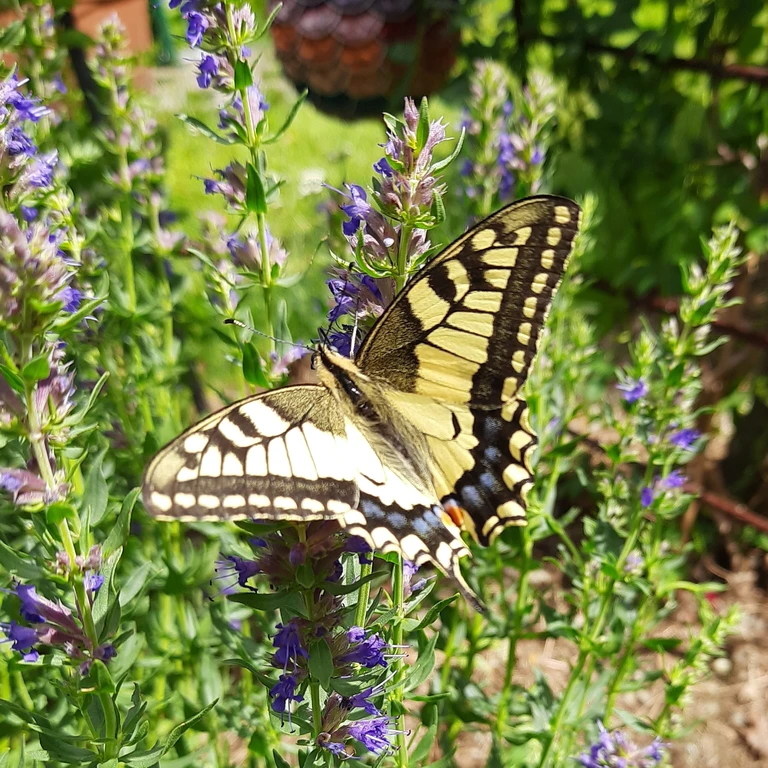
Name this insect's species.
Papilio machaon
